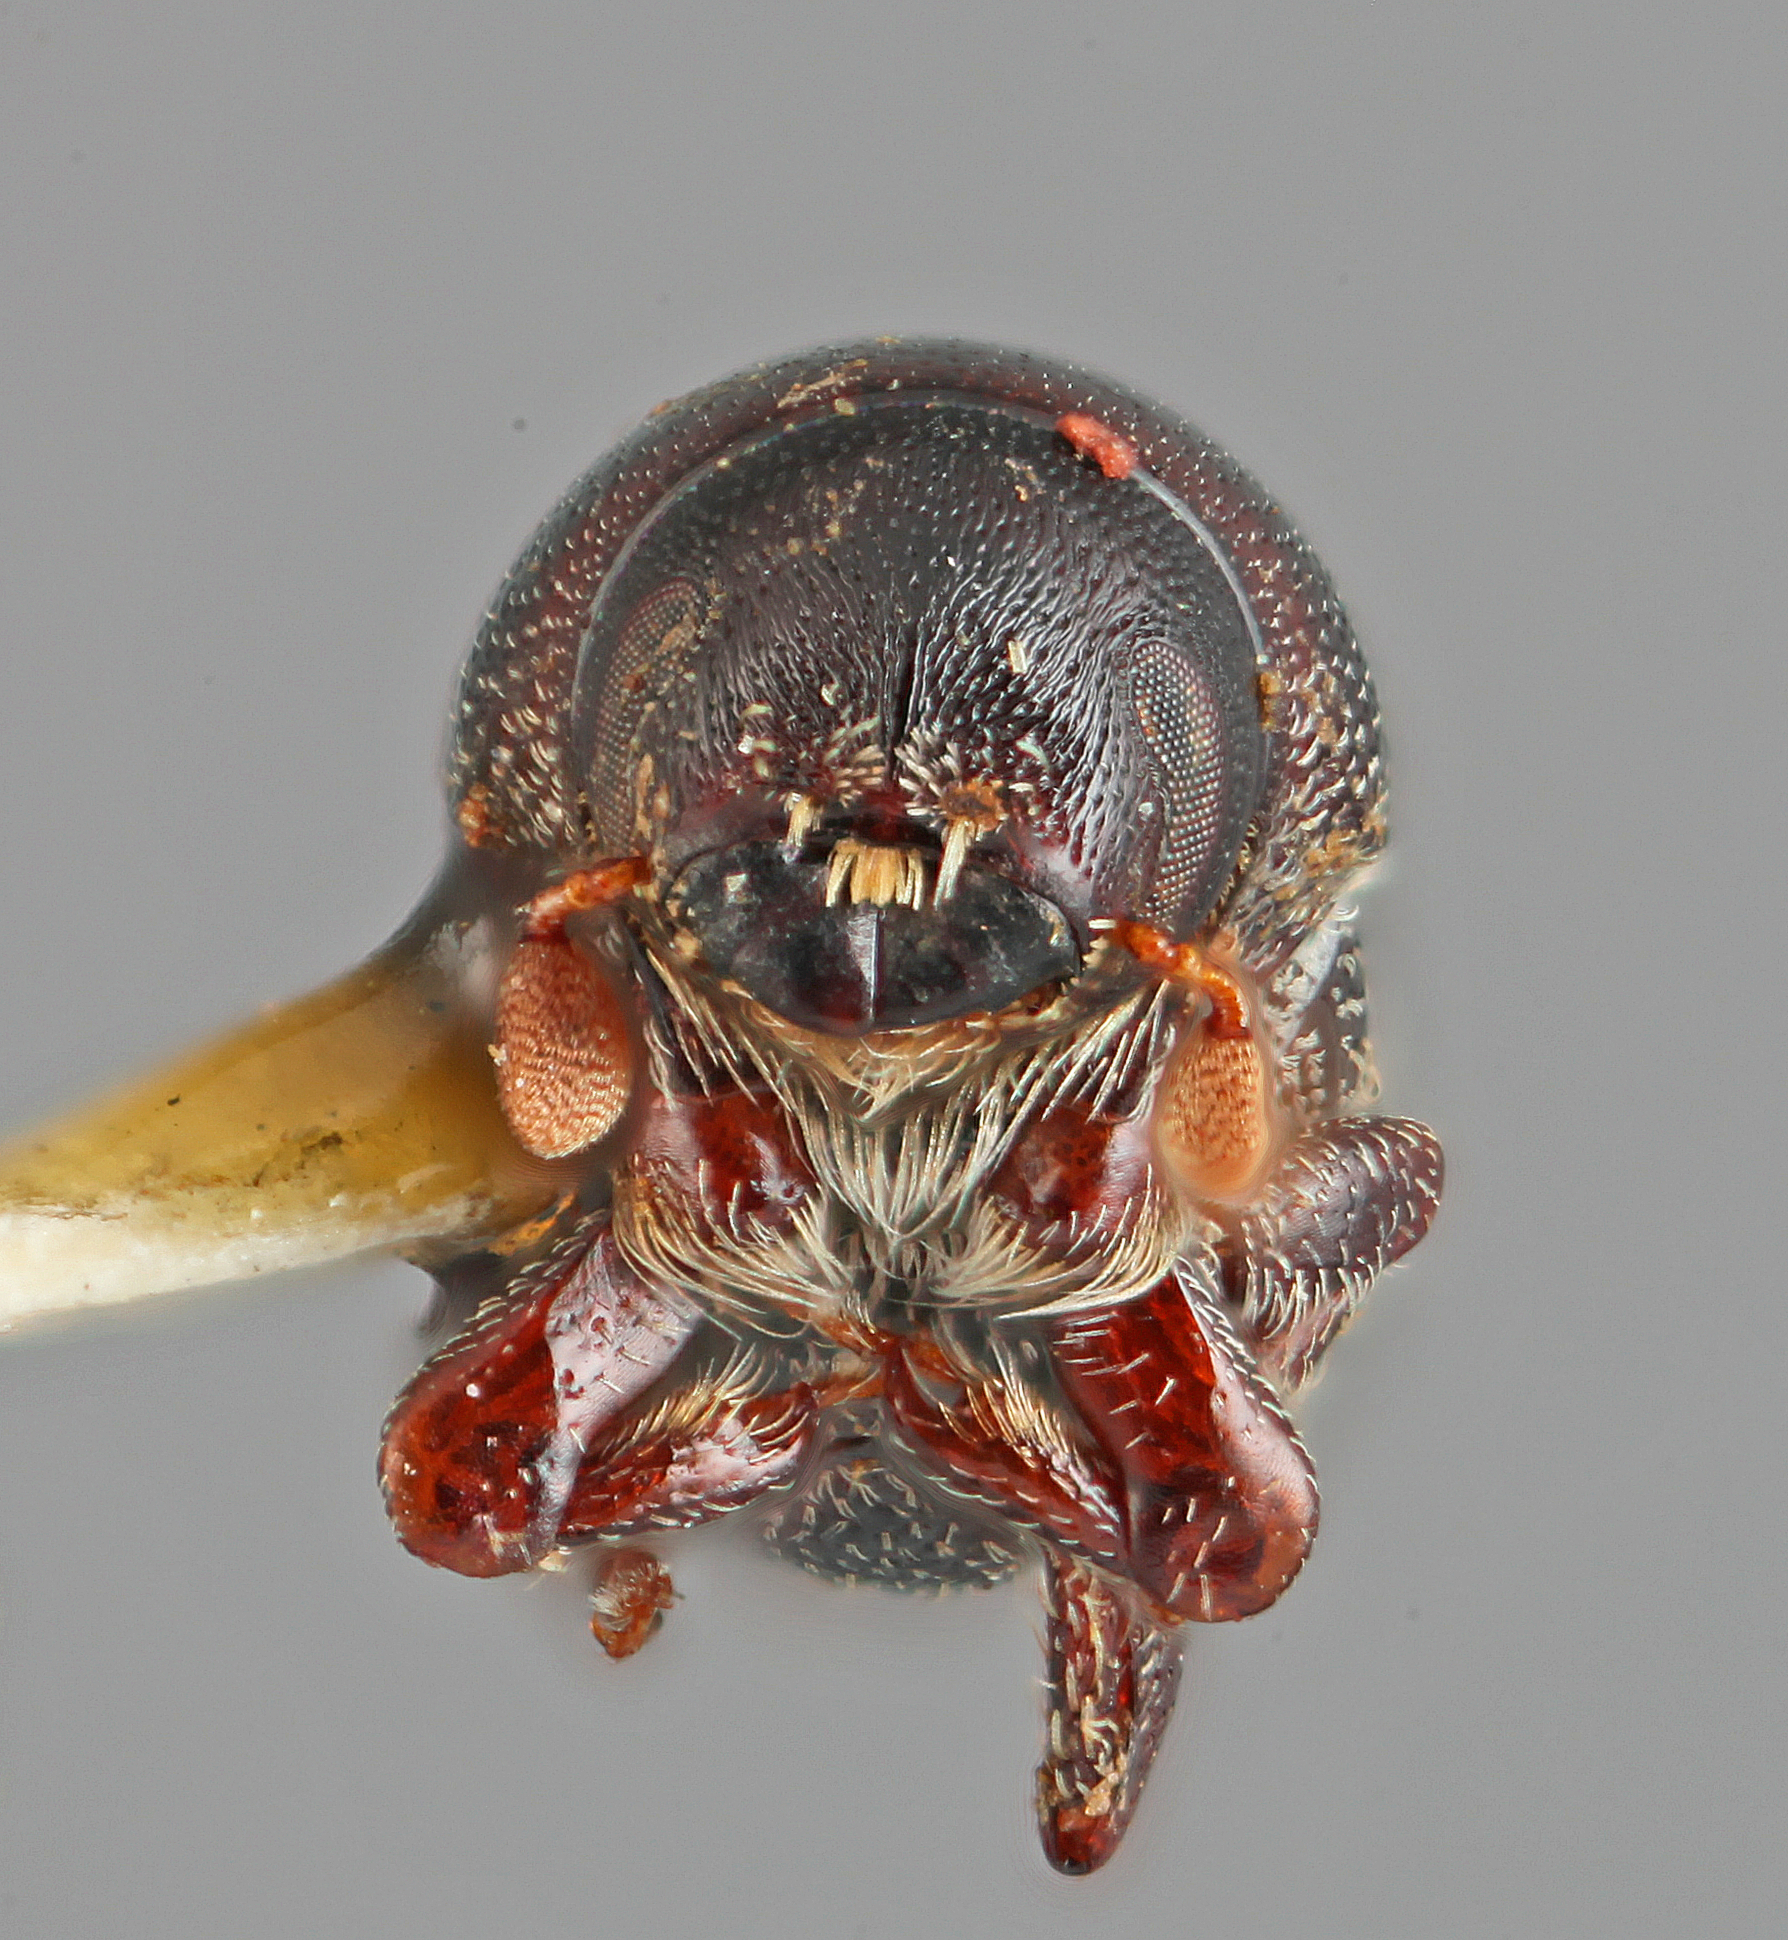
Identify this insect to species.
Scolytopsis cubensis
